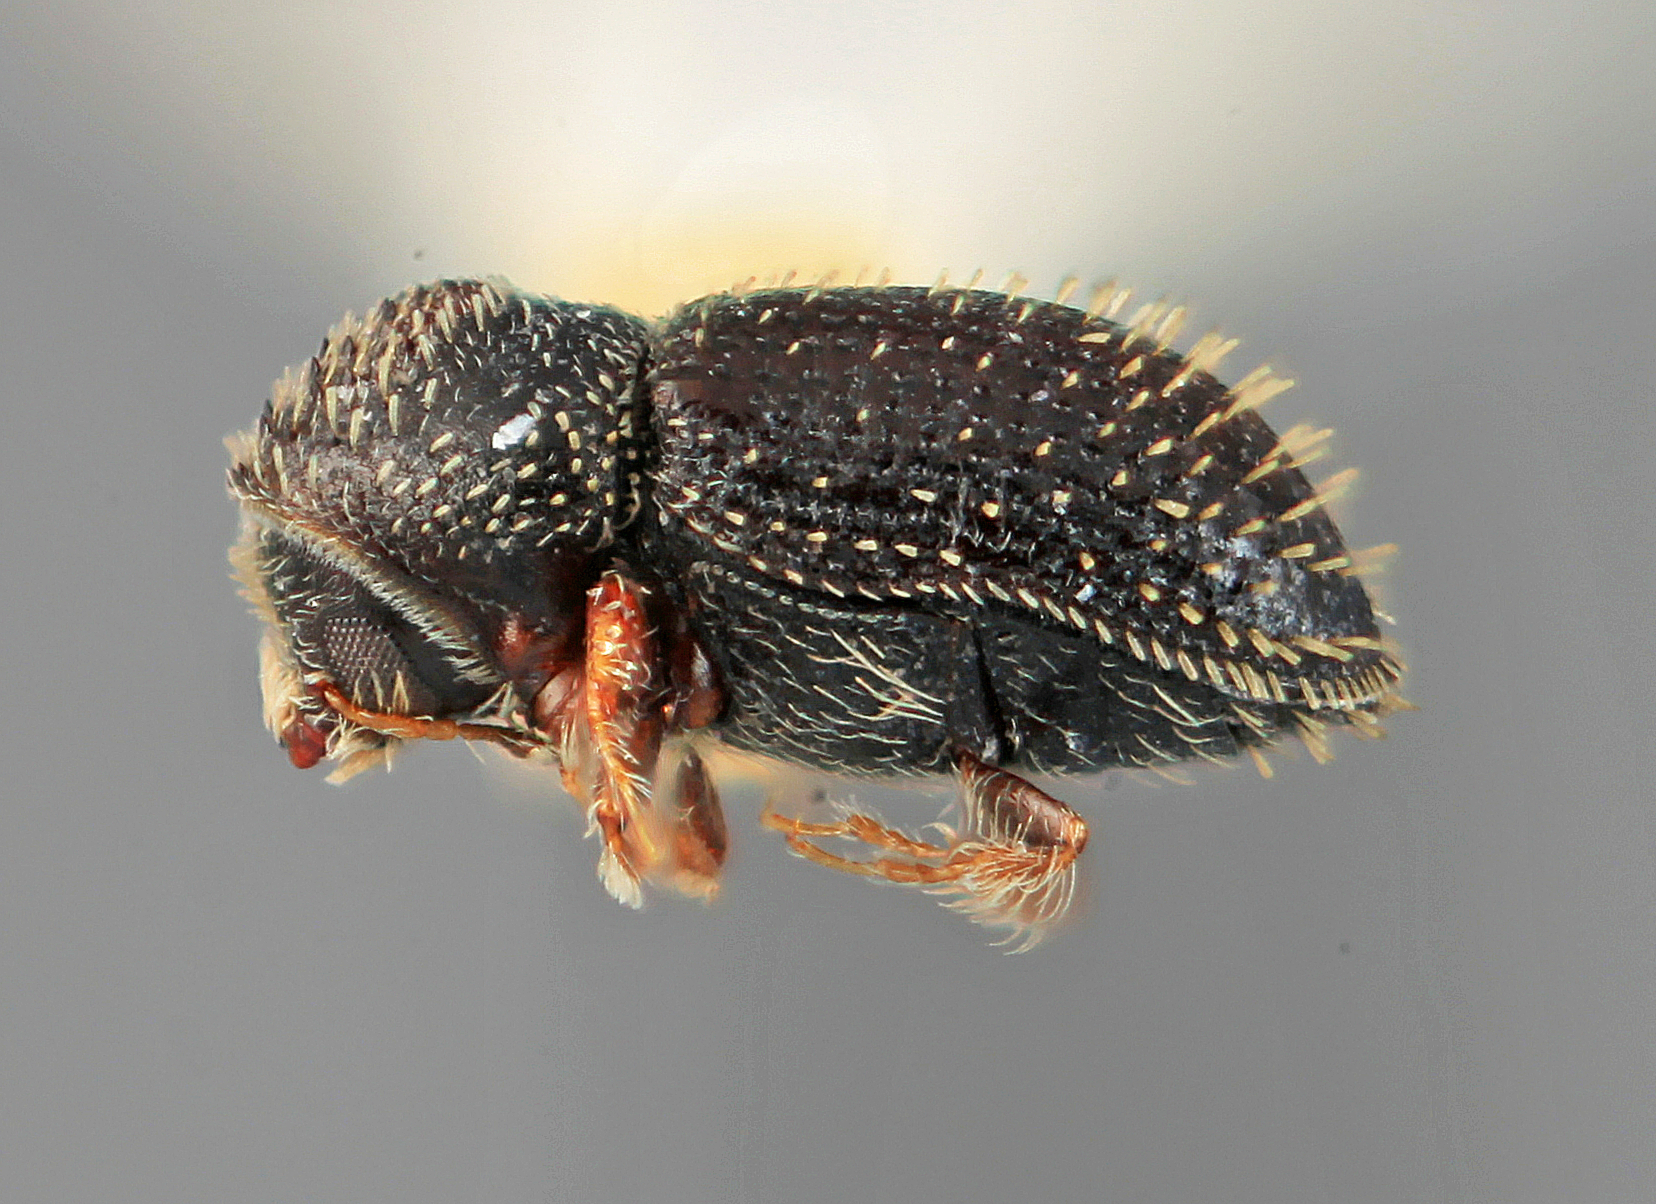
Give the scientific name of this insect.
Pseudothysanoes funebris
